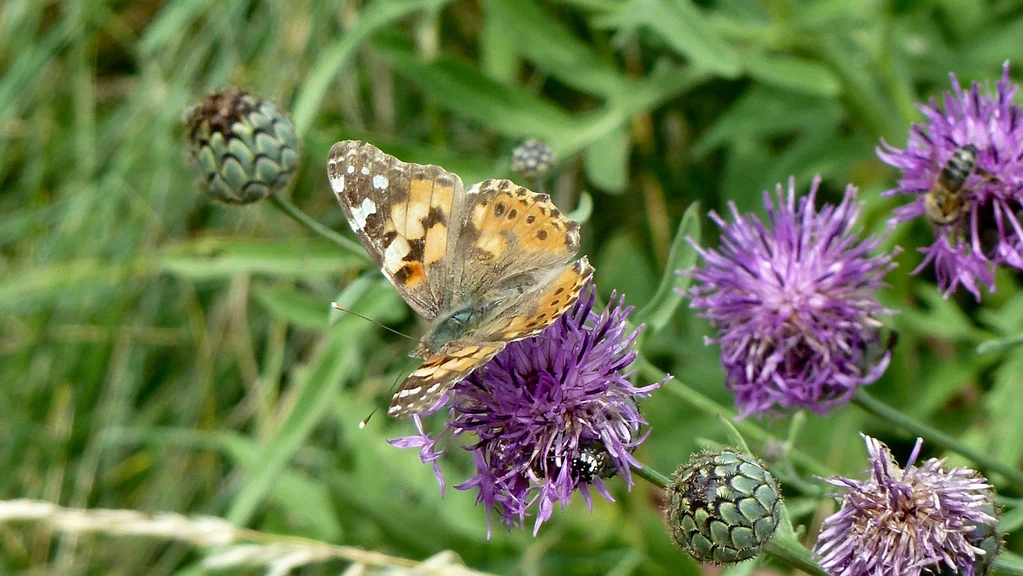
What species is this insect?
Vanessa cardui
